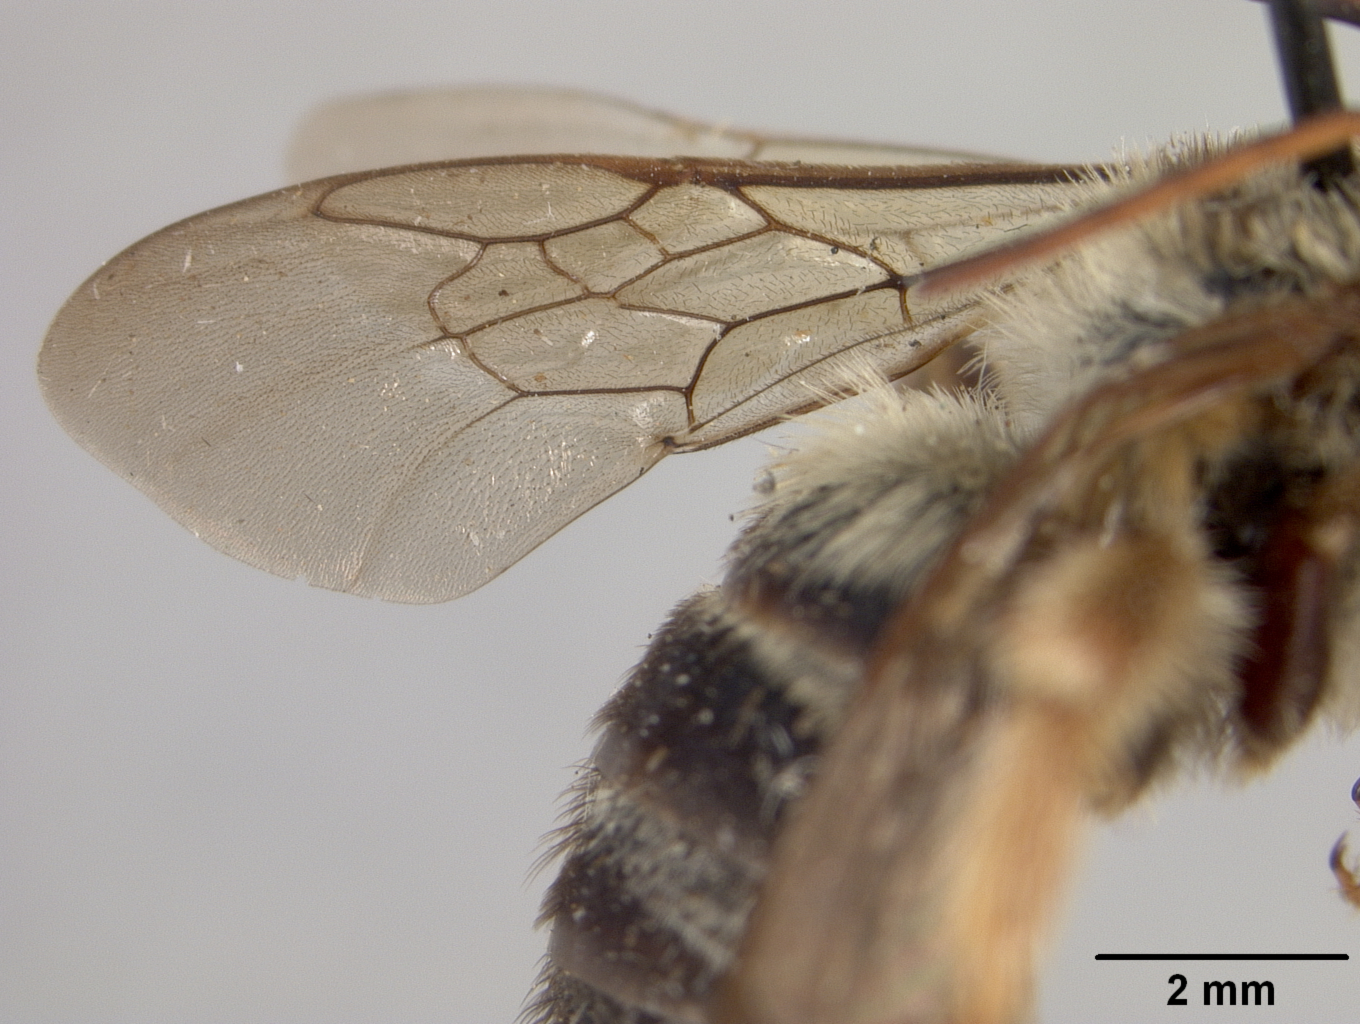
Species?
Melissodes maesta
